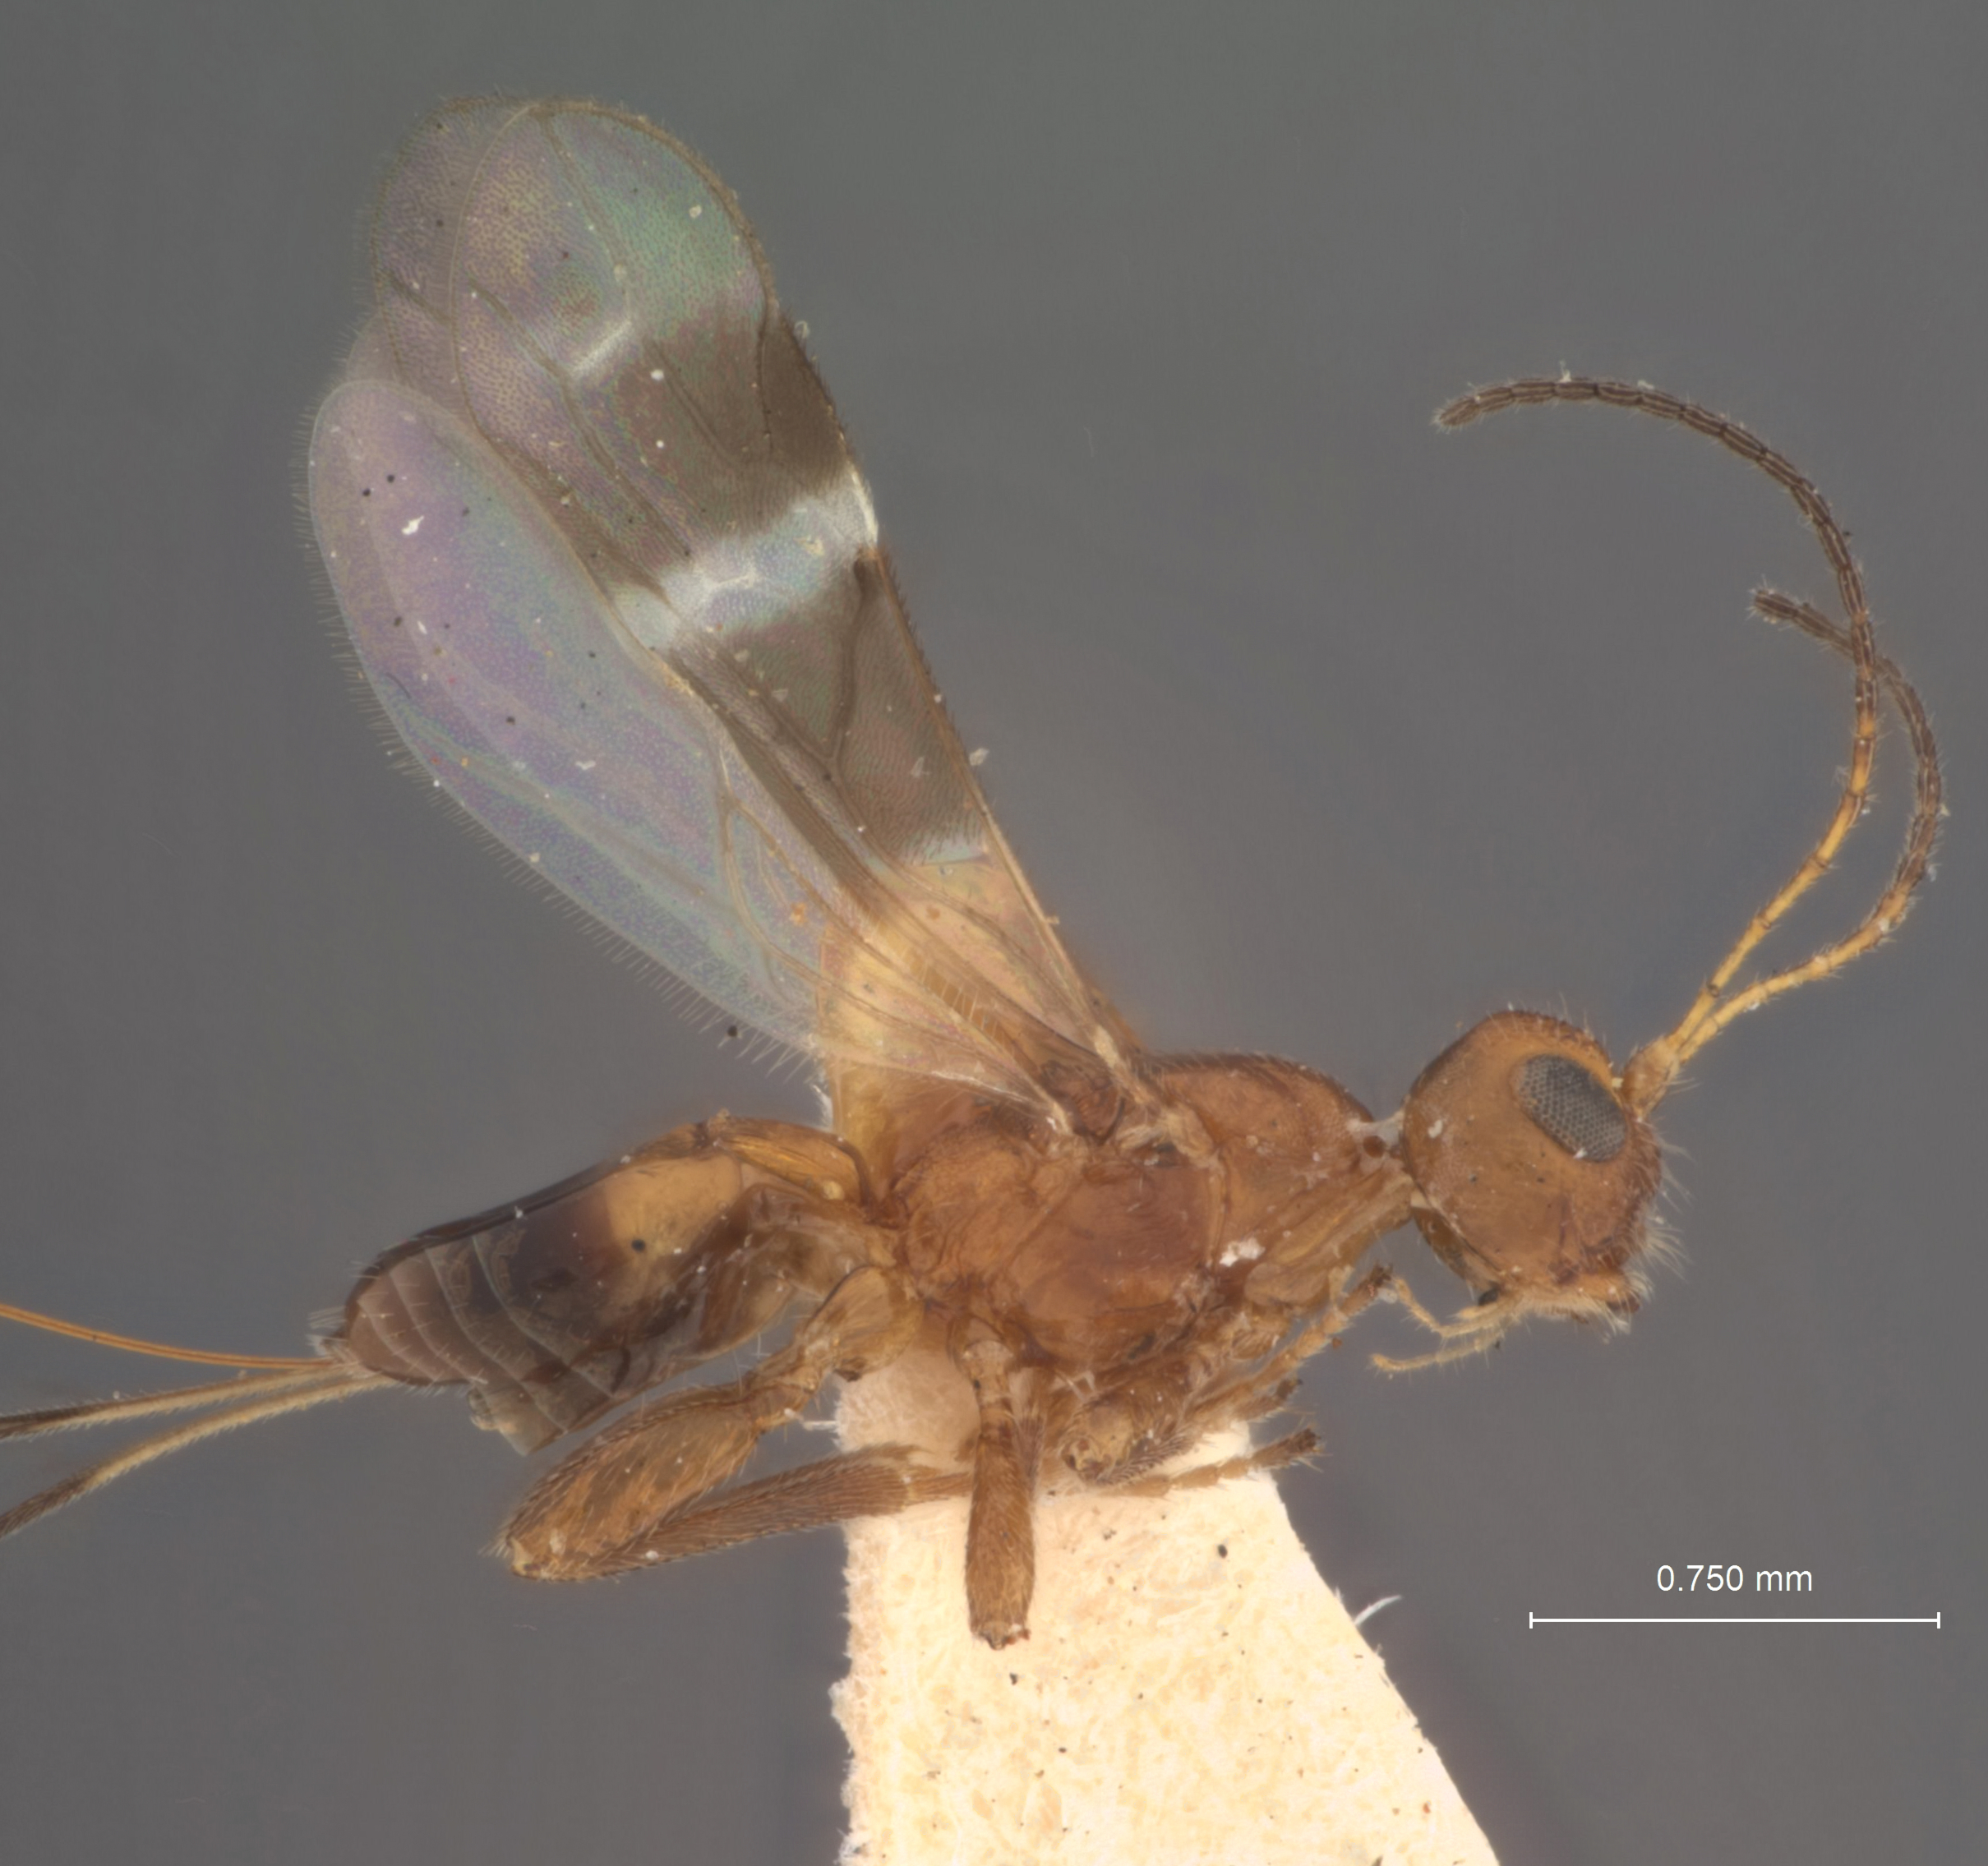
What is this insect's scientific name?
Dendrosoter sulcatus
